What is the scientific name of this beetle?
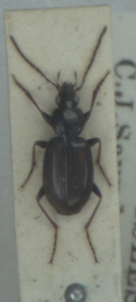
Agonum fuliginosum
